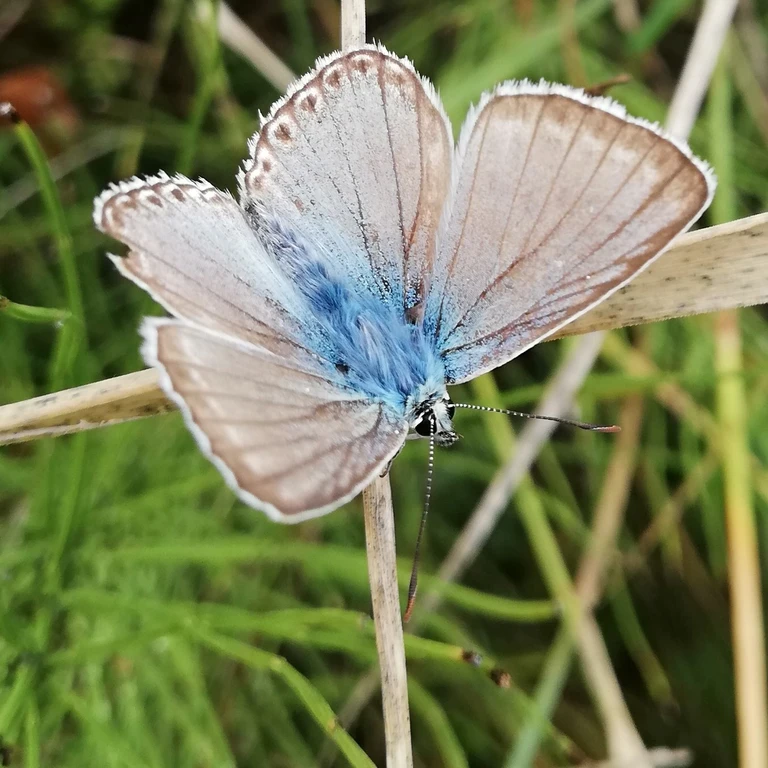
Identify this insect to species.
Lysandra coridon
